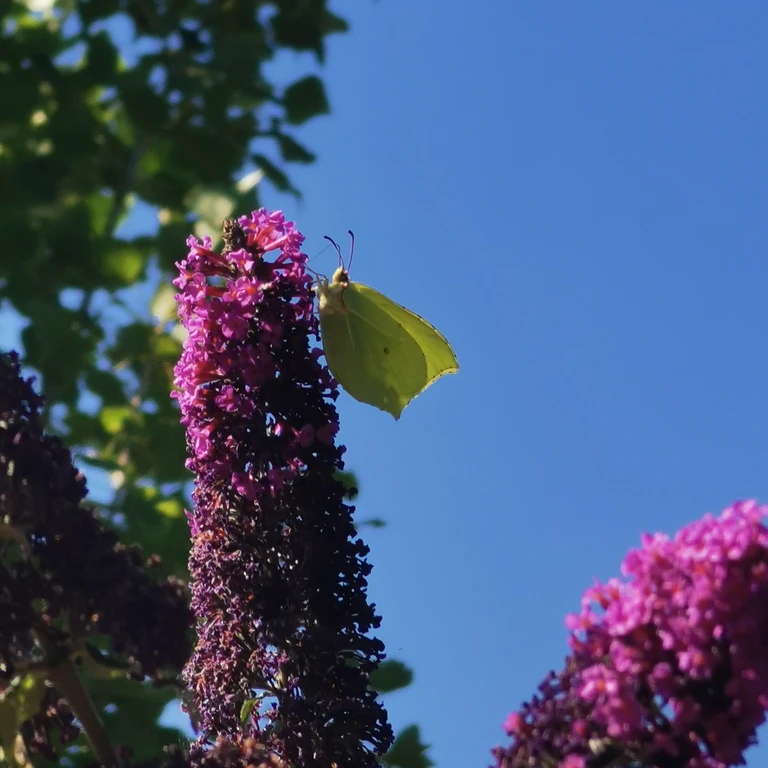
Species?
Gonepteryx rhamni
